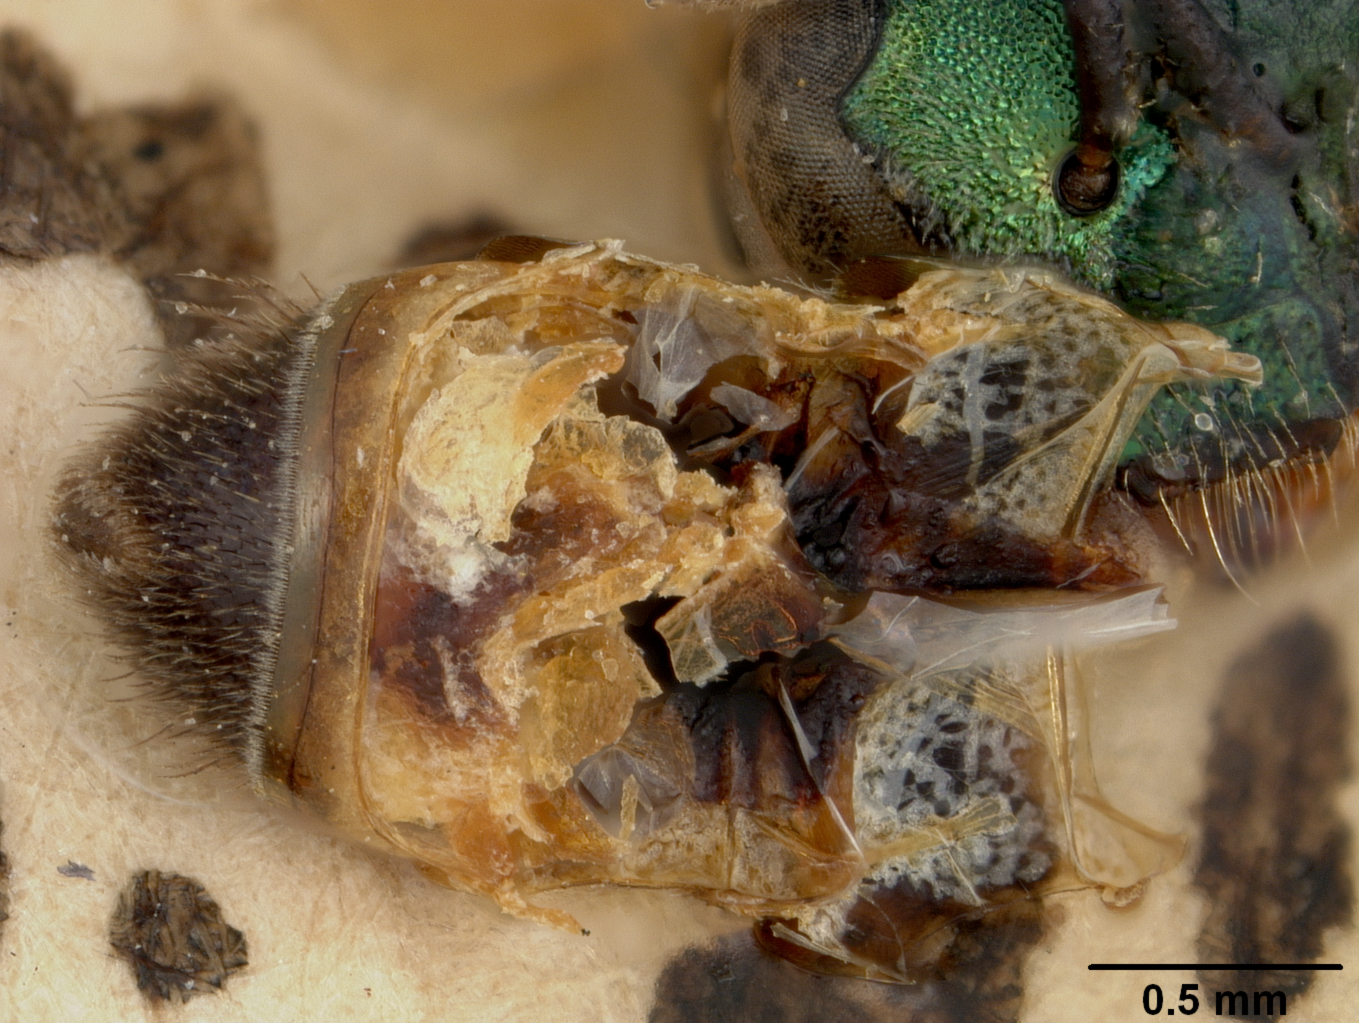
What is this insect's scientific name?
Augochlora cordiaefloris
